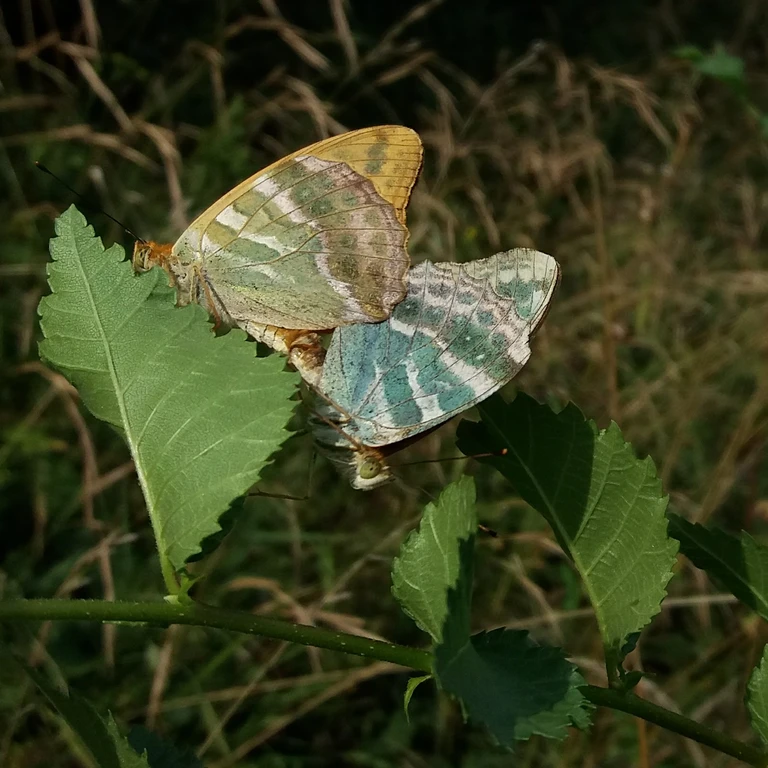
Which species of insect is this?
Argynnis paphia
